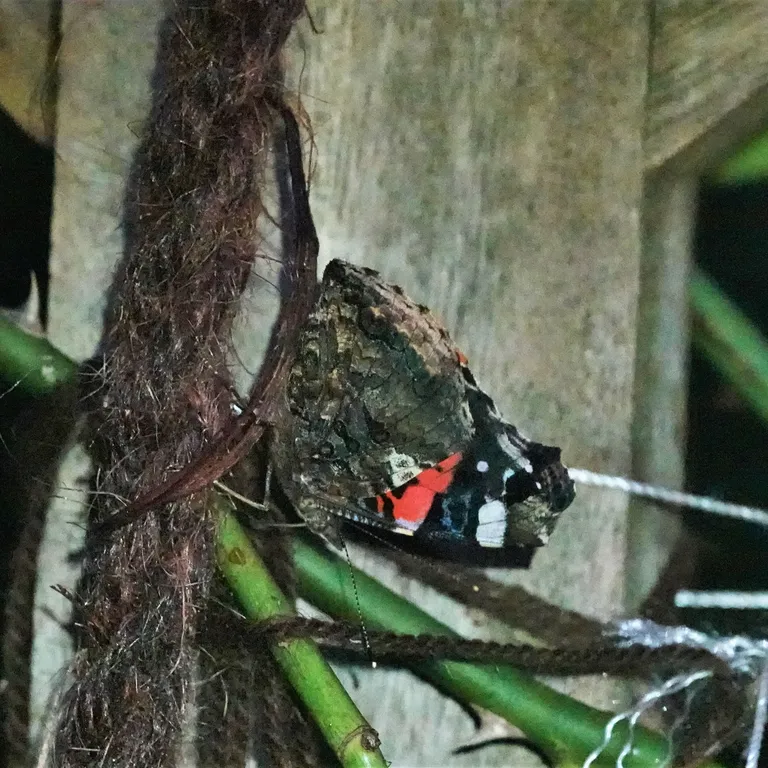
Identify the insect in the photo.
Vanessa atalanta
